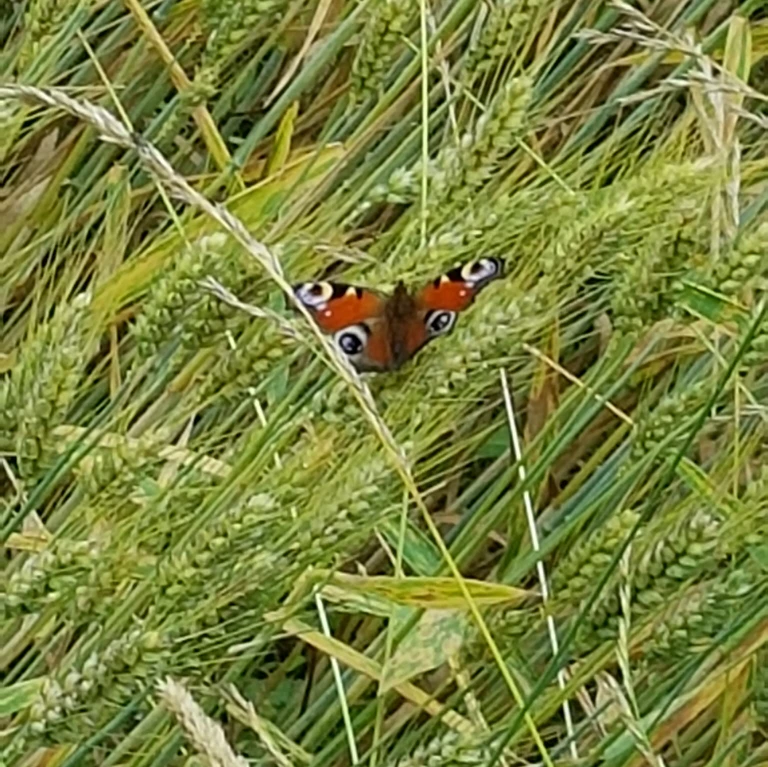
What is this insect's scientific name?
Aglais io
